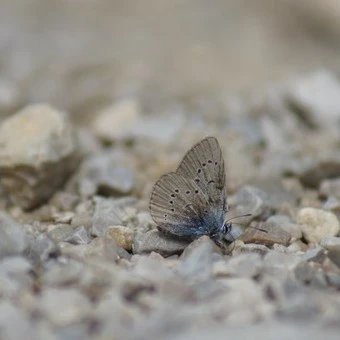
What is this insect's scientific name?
Cyaniris semiargus
